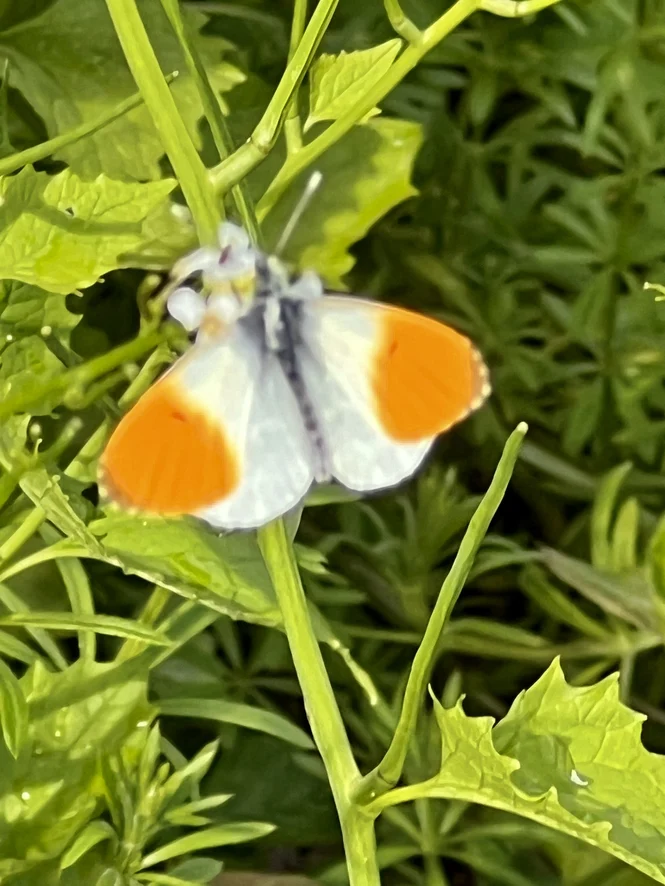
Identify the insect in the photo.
Anthocharis cardamines
